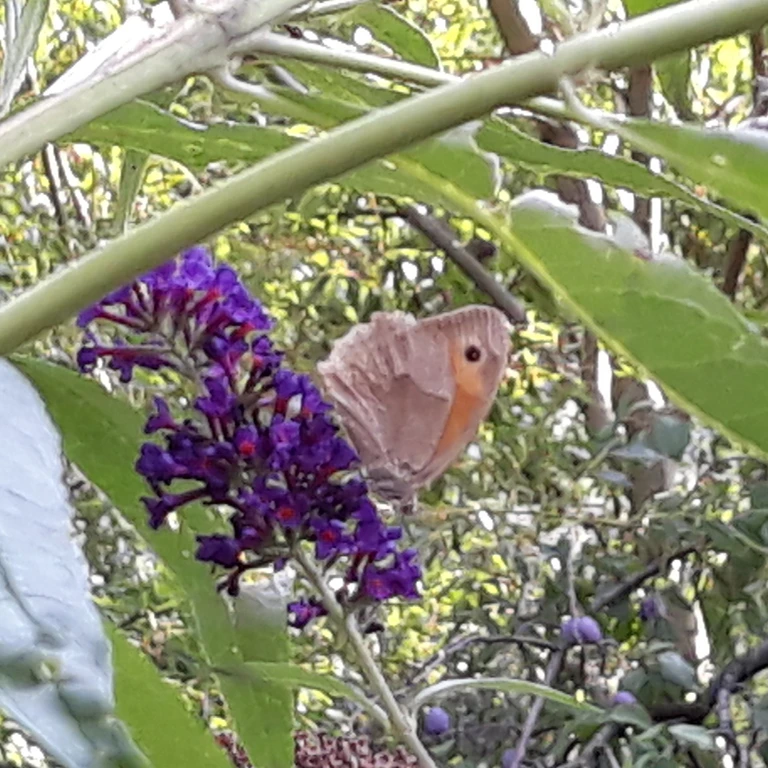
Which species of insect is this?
Maniola jurtina
